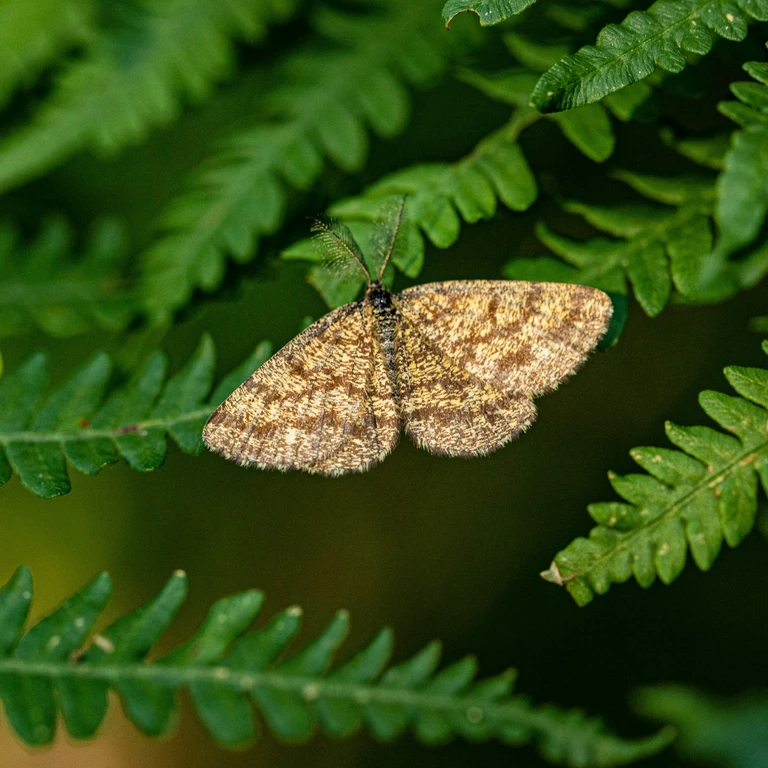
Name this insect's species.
Ematurga atomaria
